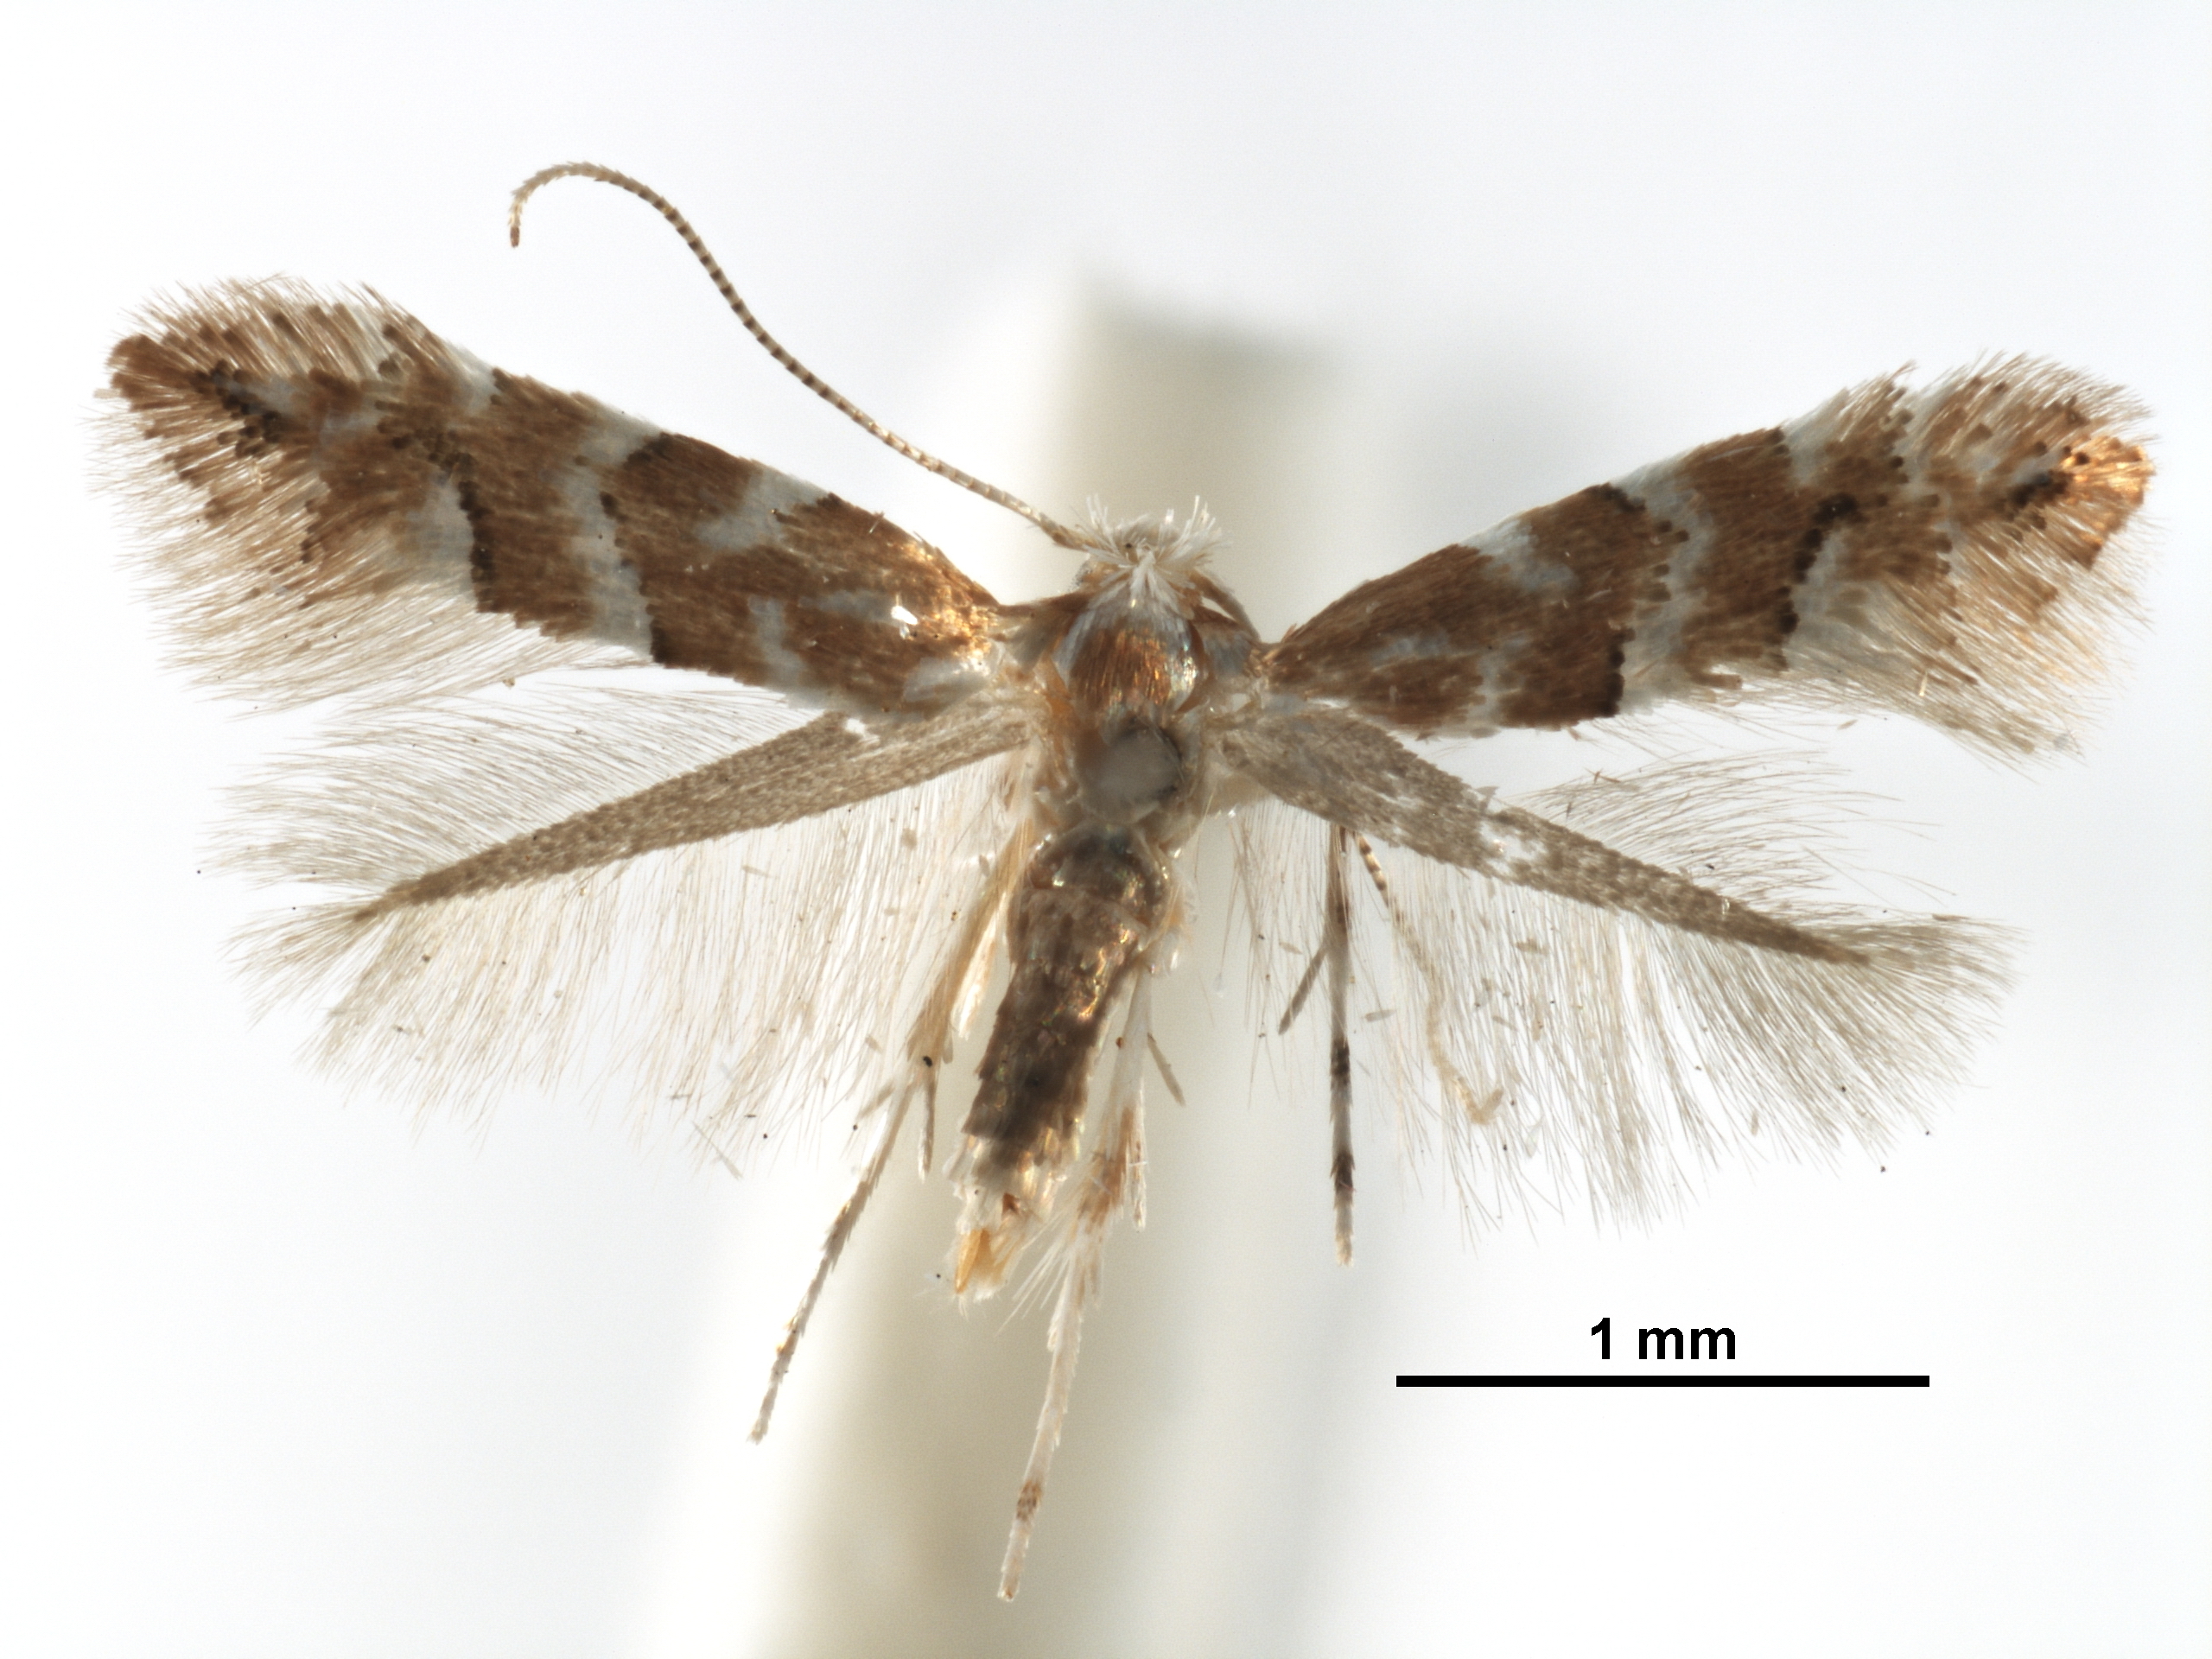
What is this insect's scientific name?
Phyllonorycter hancola
